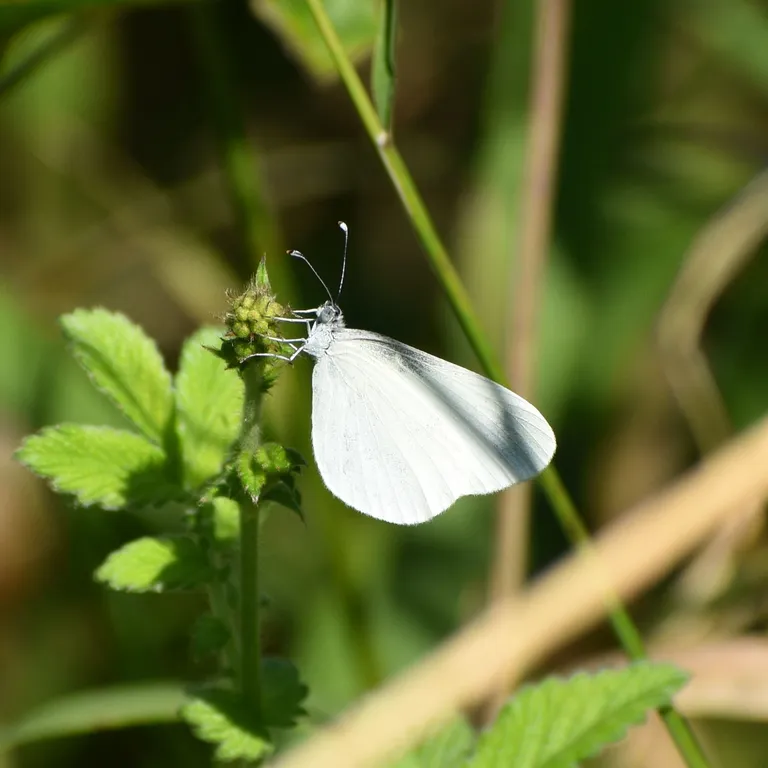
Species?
Leptidea sinapis/juvernica
